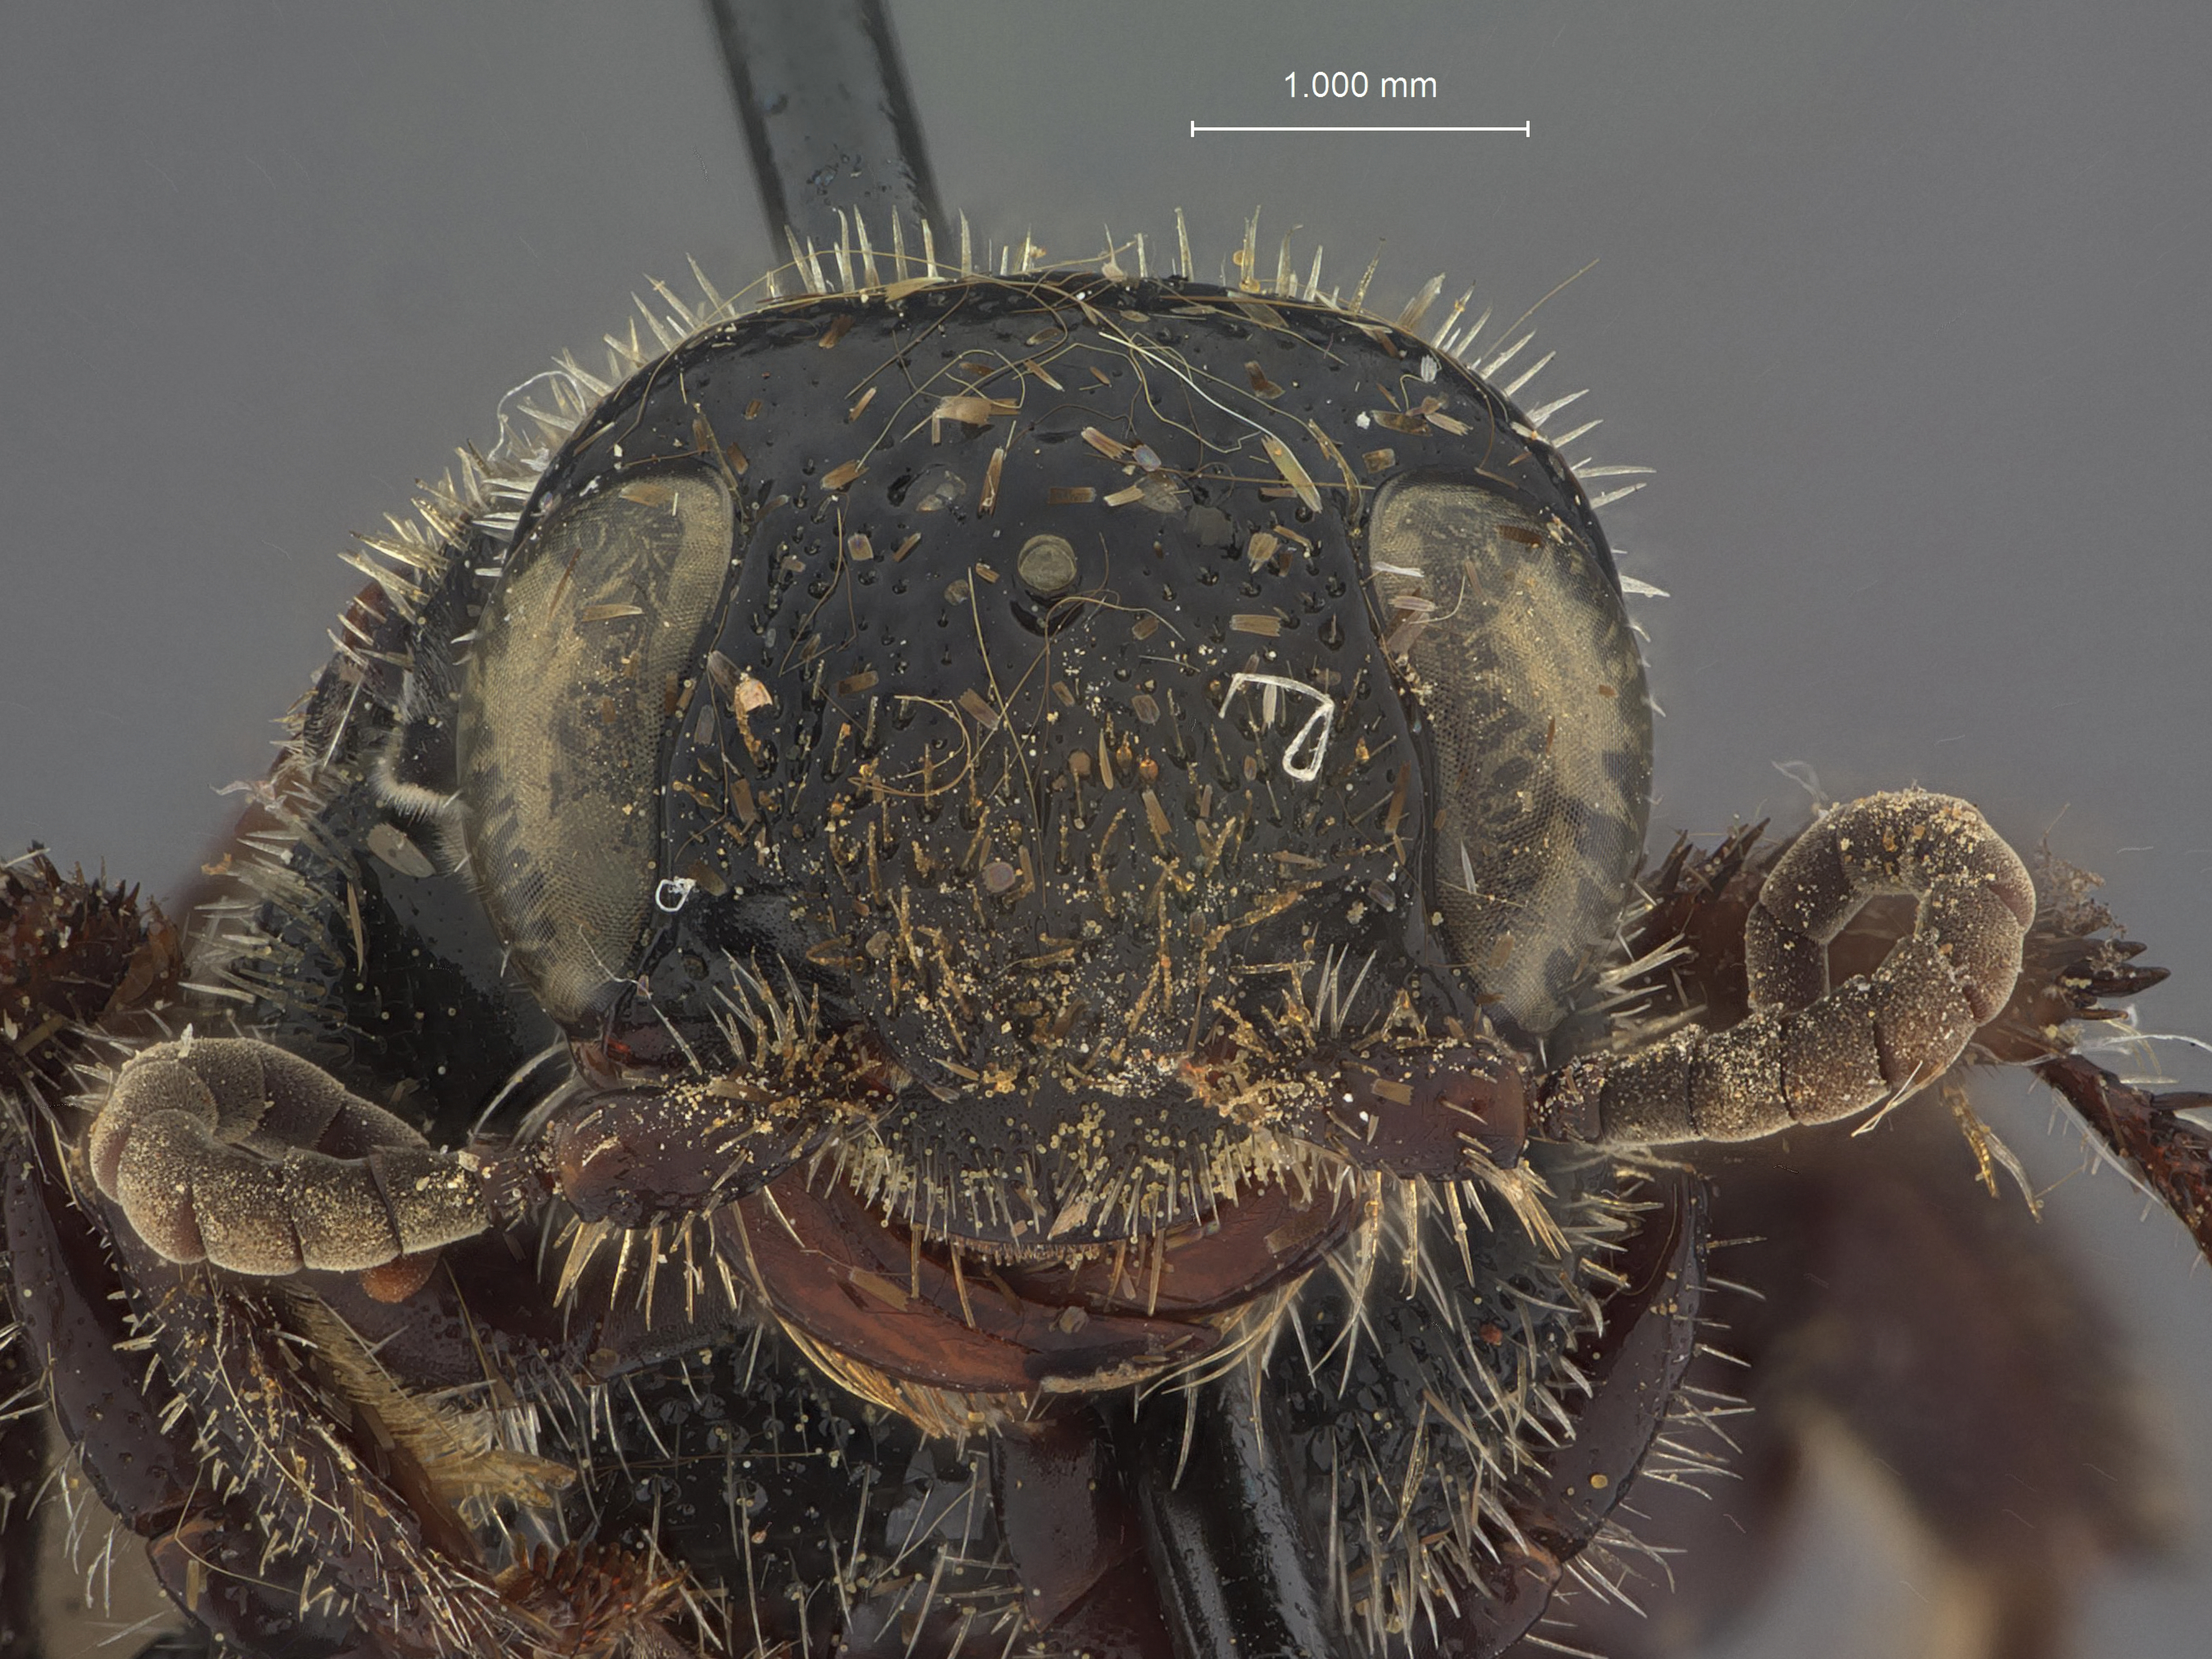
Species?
Elis xanthonotus
